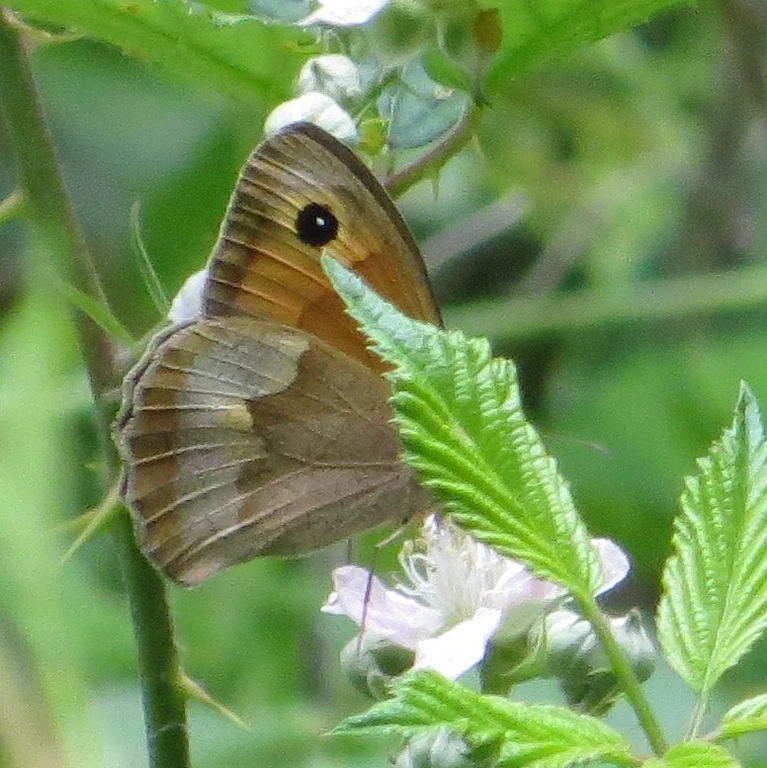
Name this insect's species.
Maniola jurtina
